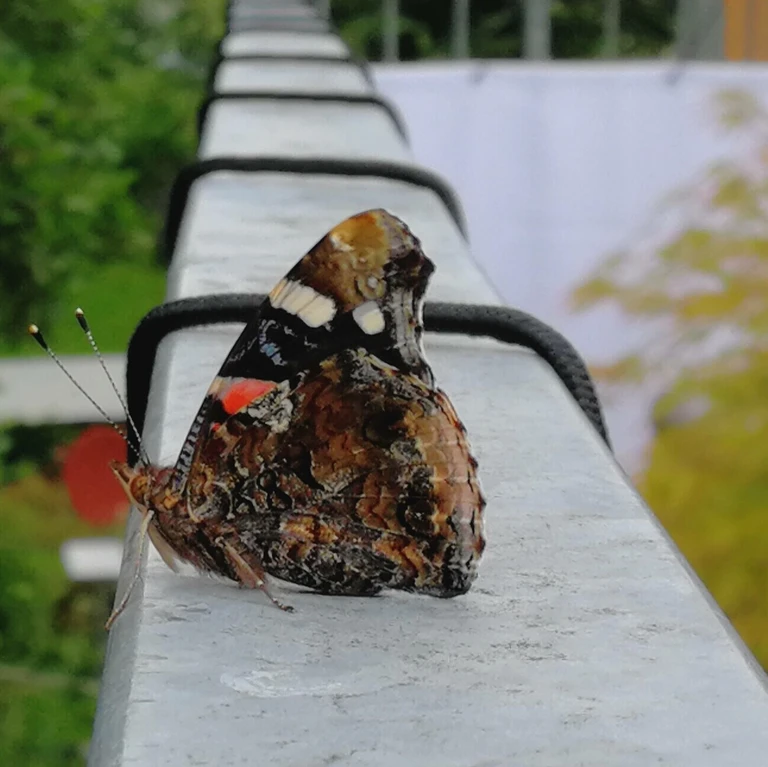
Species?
Vanessa atalanta
